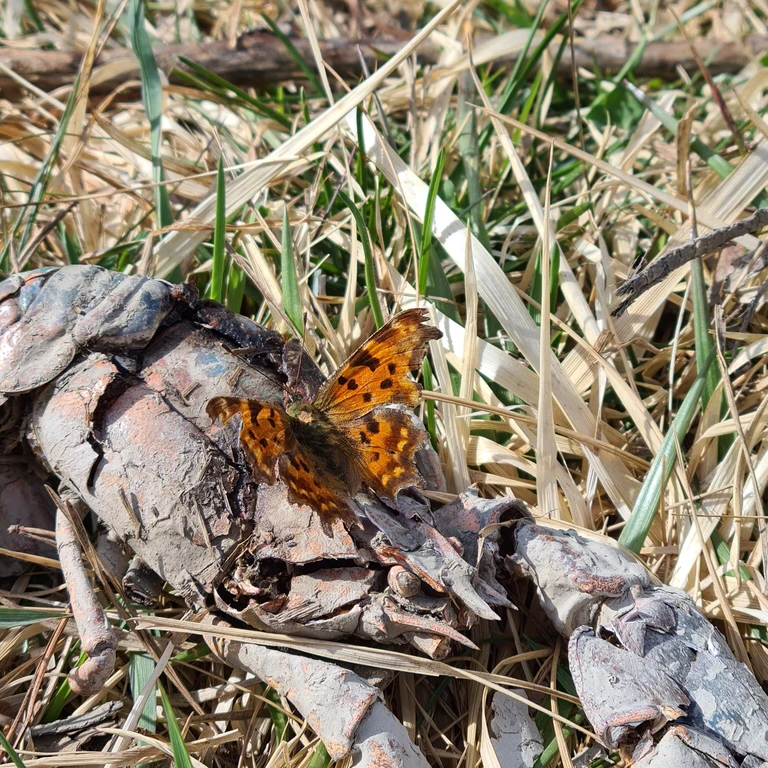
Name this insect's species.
Polygonia c-album
